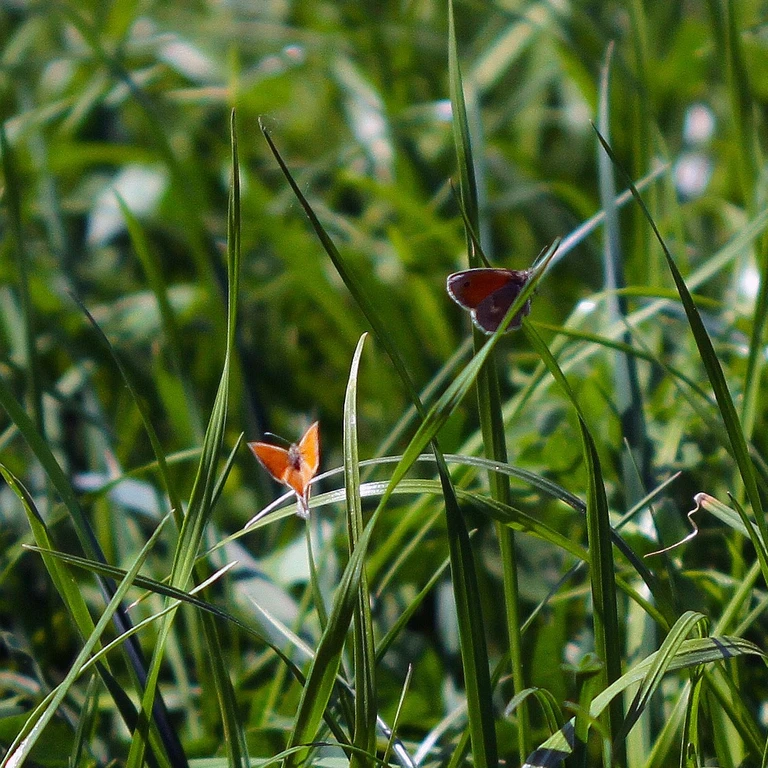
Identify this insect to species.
Coenonympha pamphilus
